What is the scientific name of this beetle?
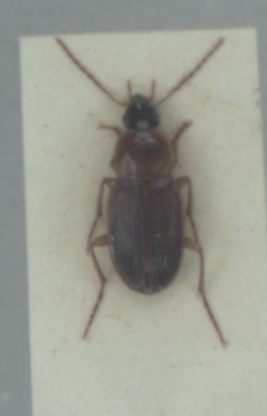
Calathus cinctus
